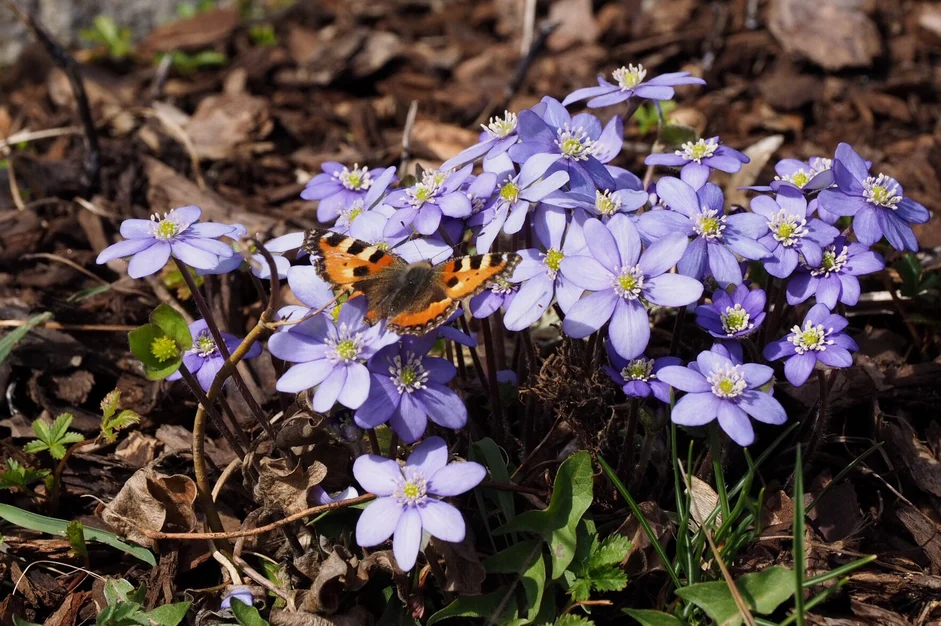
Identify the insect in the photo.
Aglais urticae
